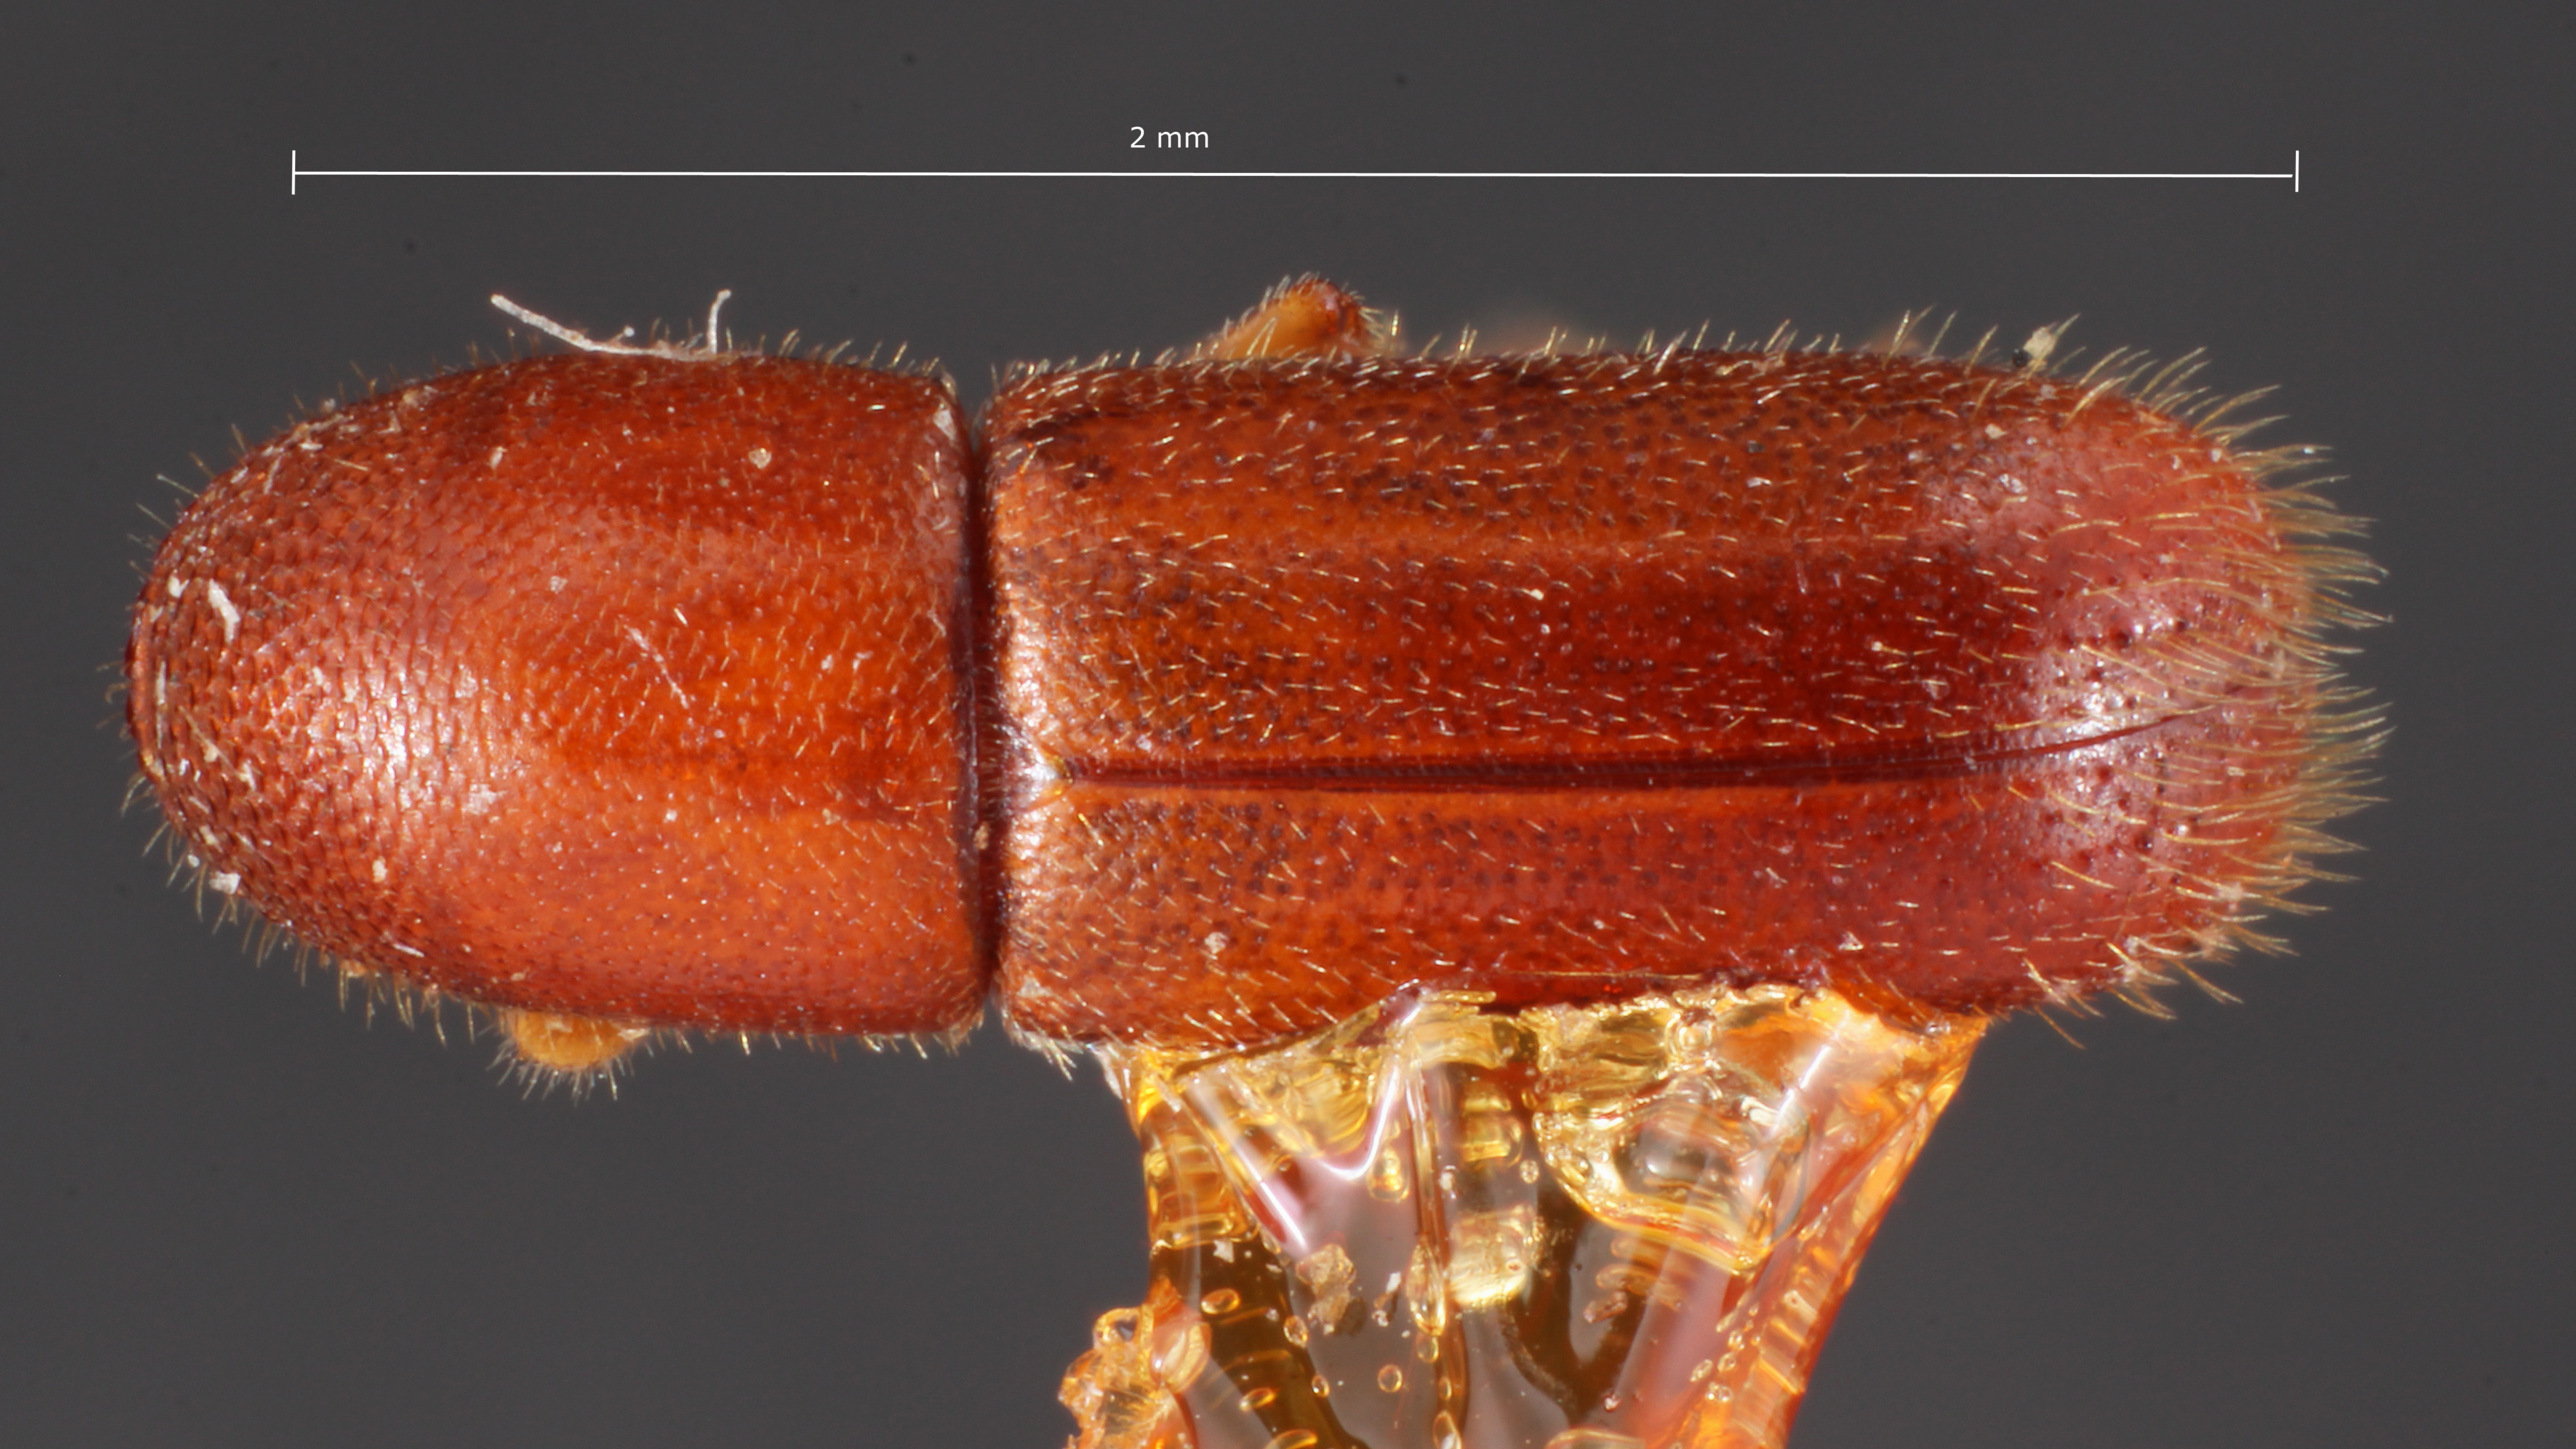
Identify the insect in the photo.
Ancyloderes saltoni
